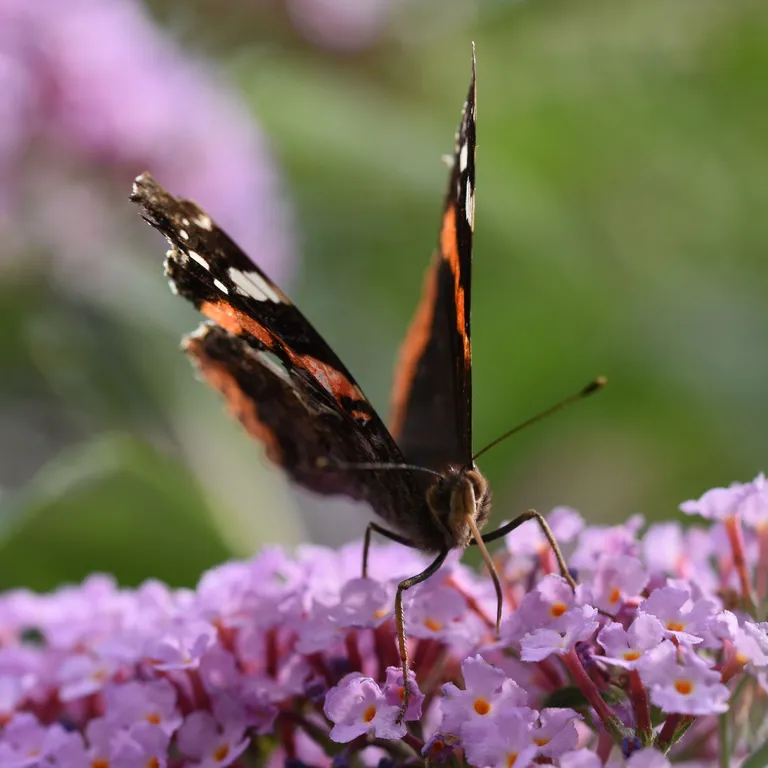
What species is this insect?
Vanessa atalanta
